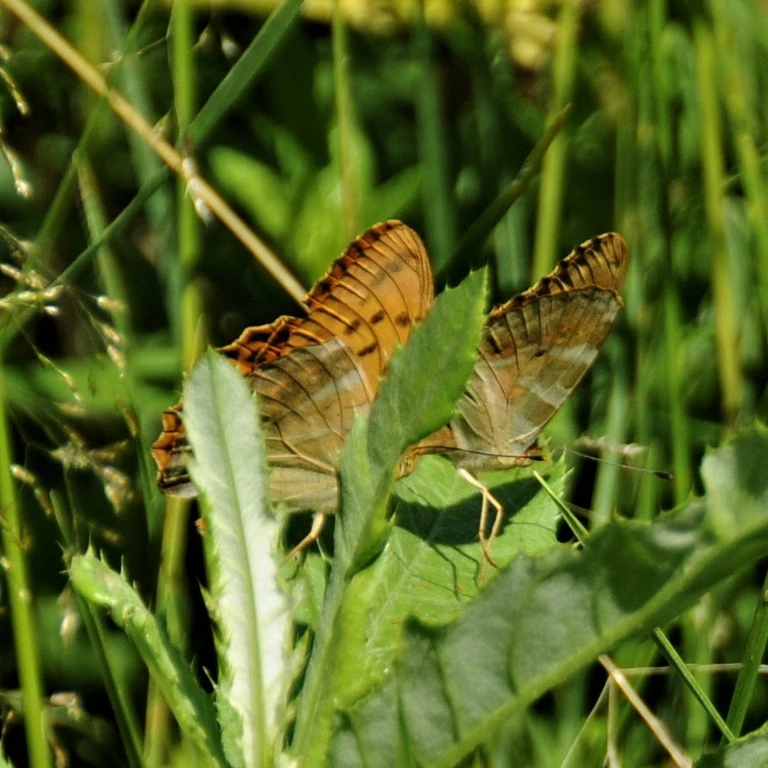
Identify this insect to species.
Argynnis paphia
